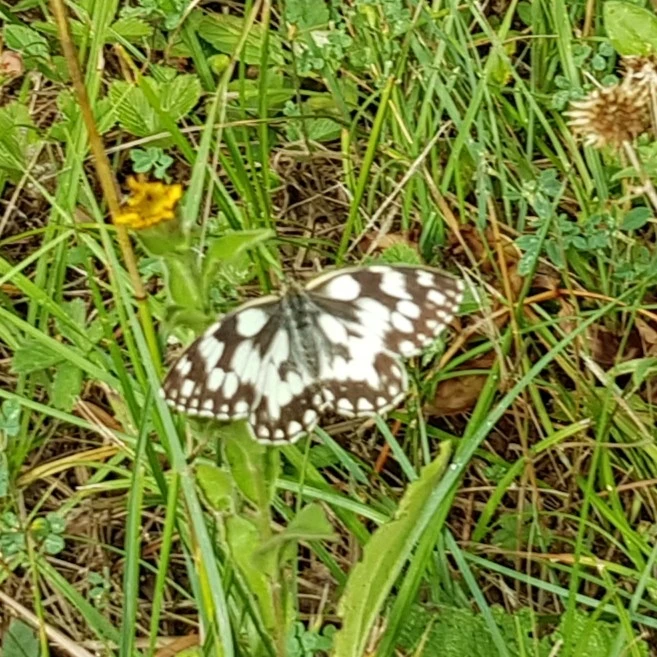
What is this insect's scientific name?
Melanargia galathea
